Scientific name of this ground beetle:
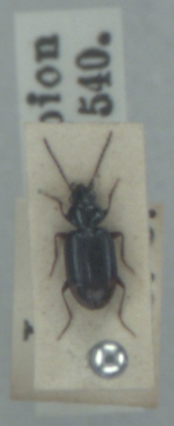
Bembidion lunulatum
